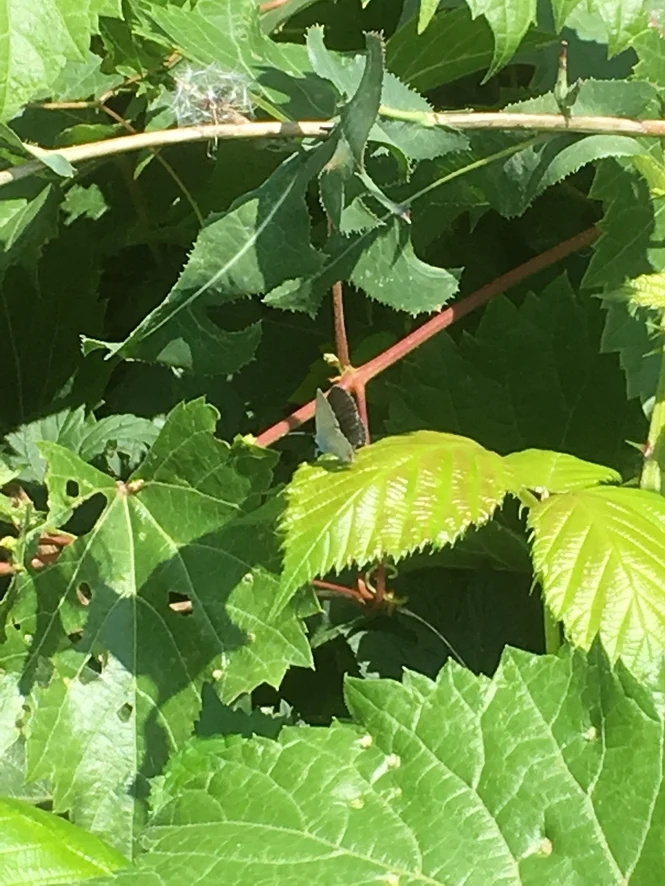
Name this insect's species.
Cupido argiades (also Elkalyce argiades)
